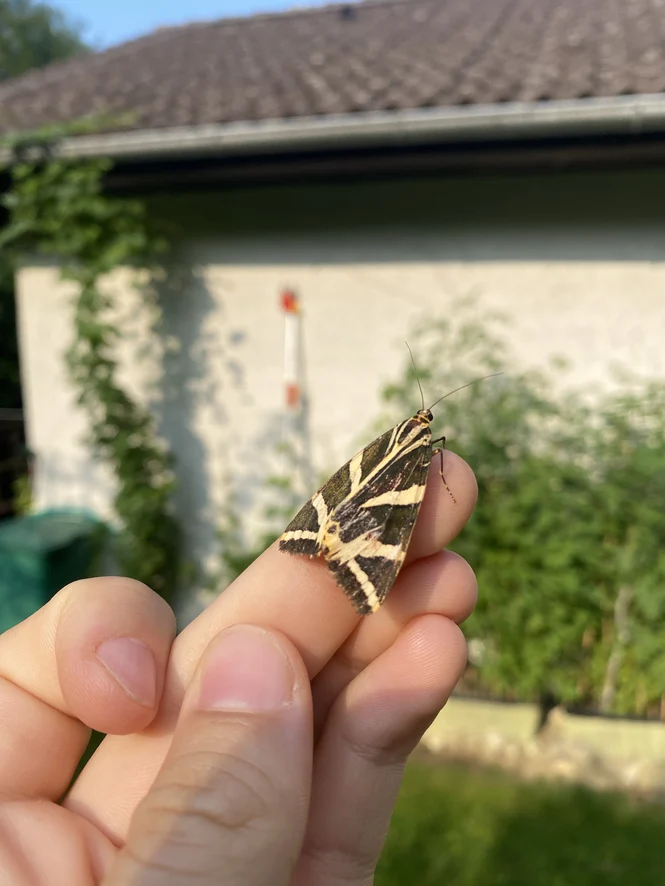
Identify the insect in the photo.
Euplagia quadripunctaria
